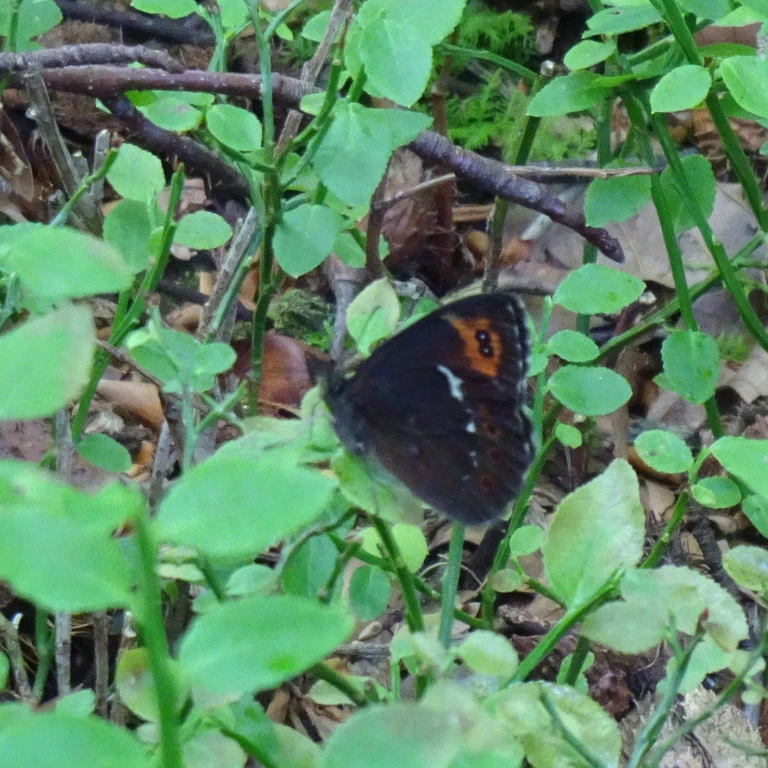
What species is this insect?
Erebia ligea
